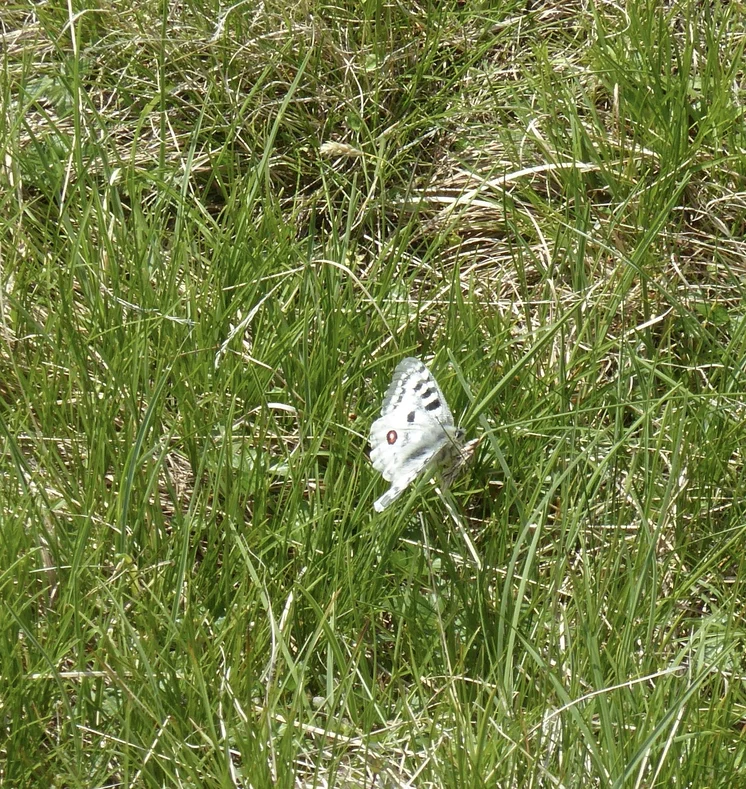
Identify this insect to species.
Parnassius apollo
